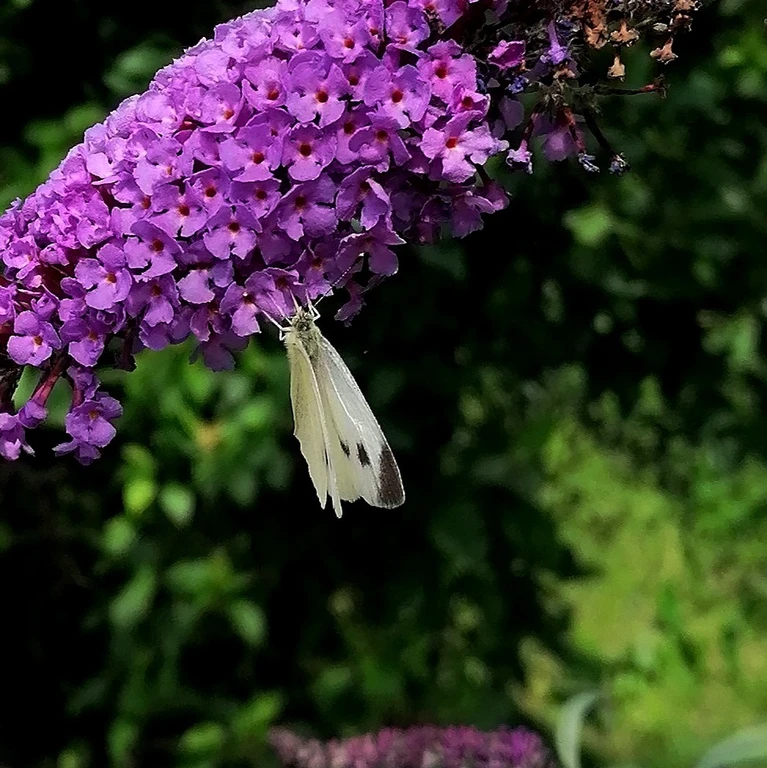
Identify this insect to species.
Pieris mannii
